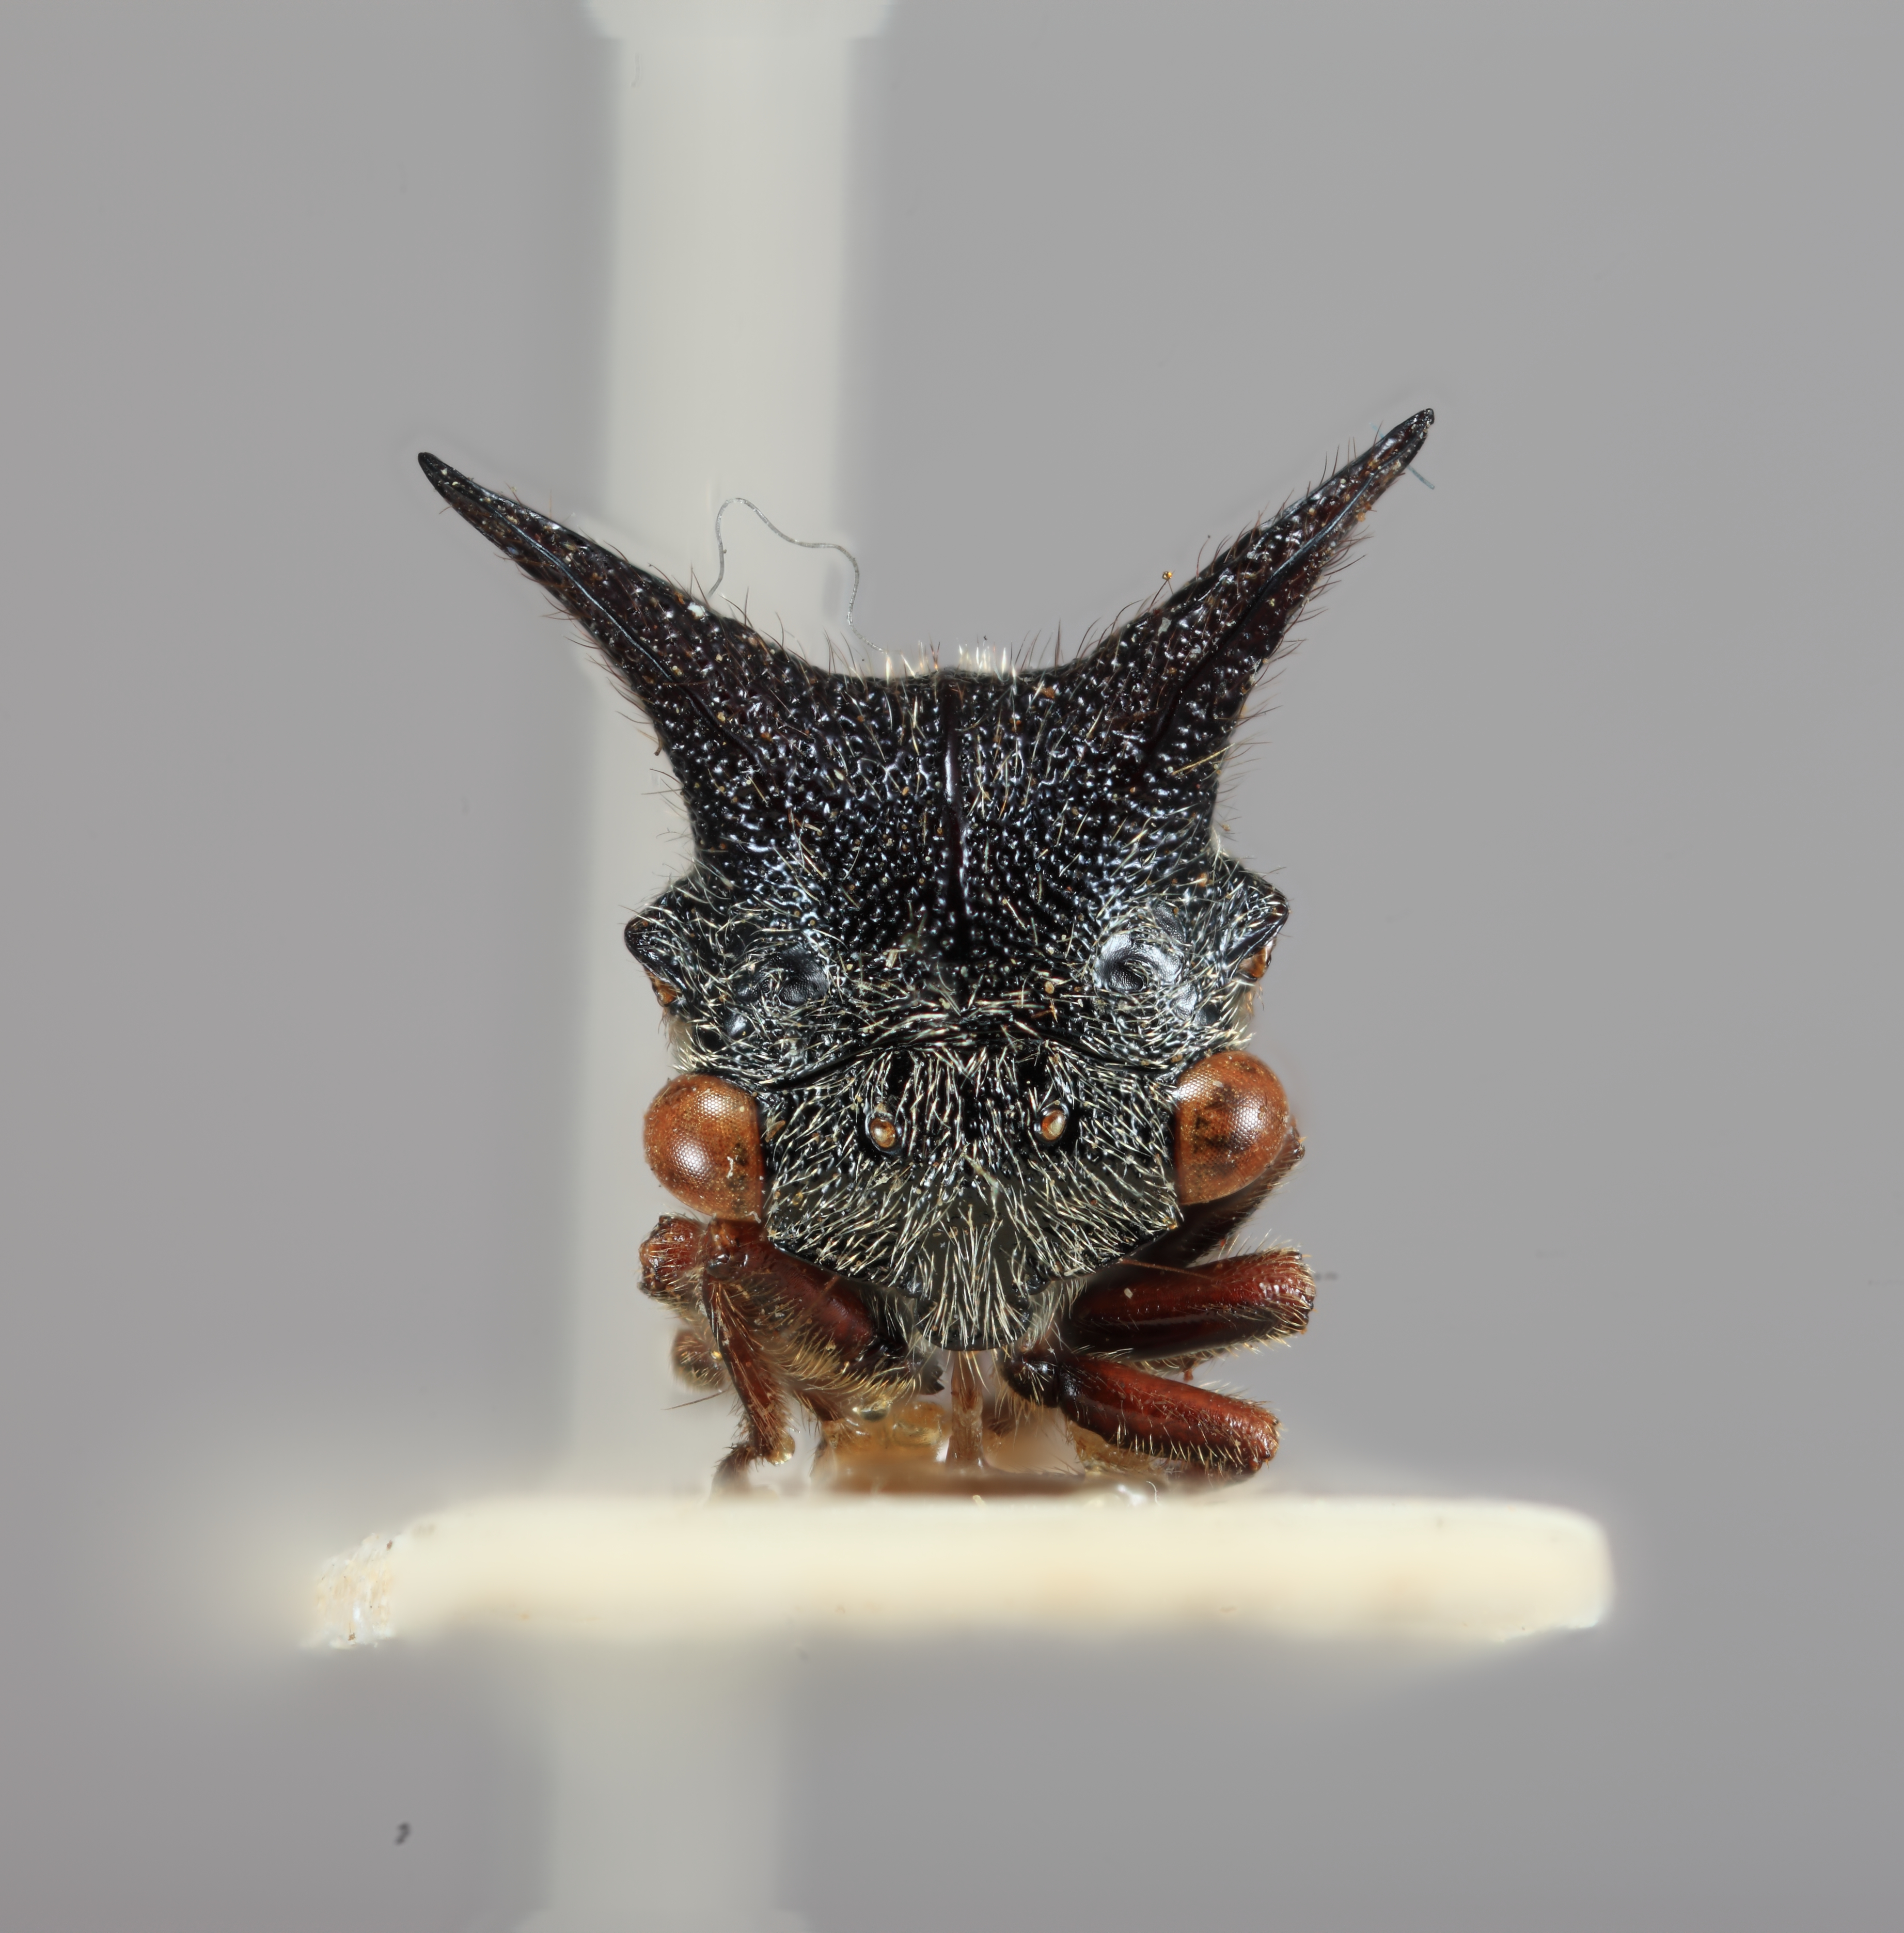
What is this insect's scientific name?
Tricentrus forticornis
